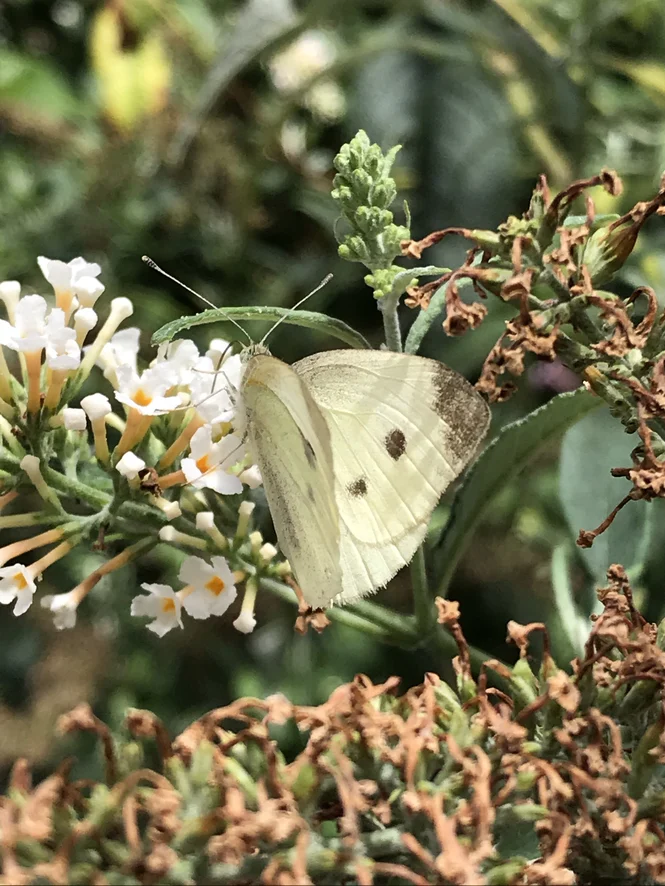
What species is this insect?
Pieris rapae
